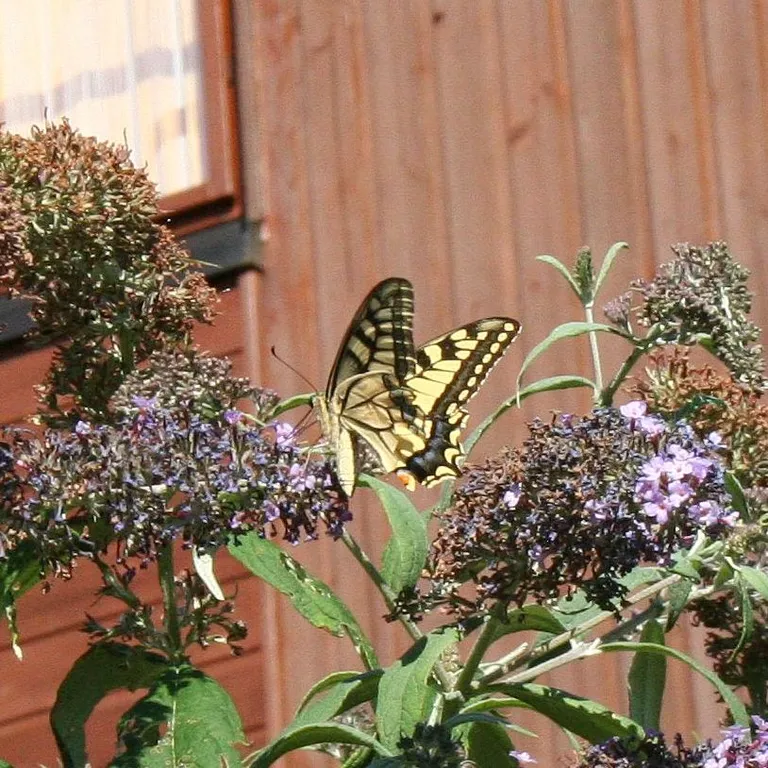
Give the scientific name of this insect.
Papilio machaon
